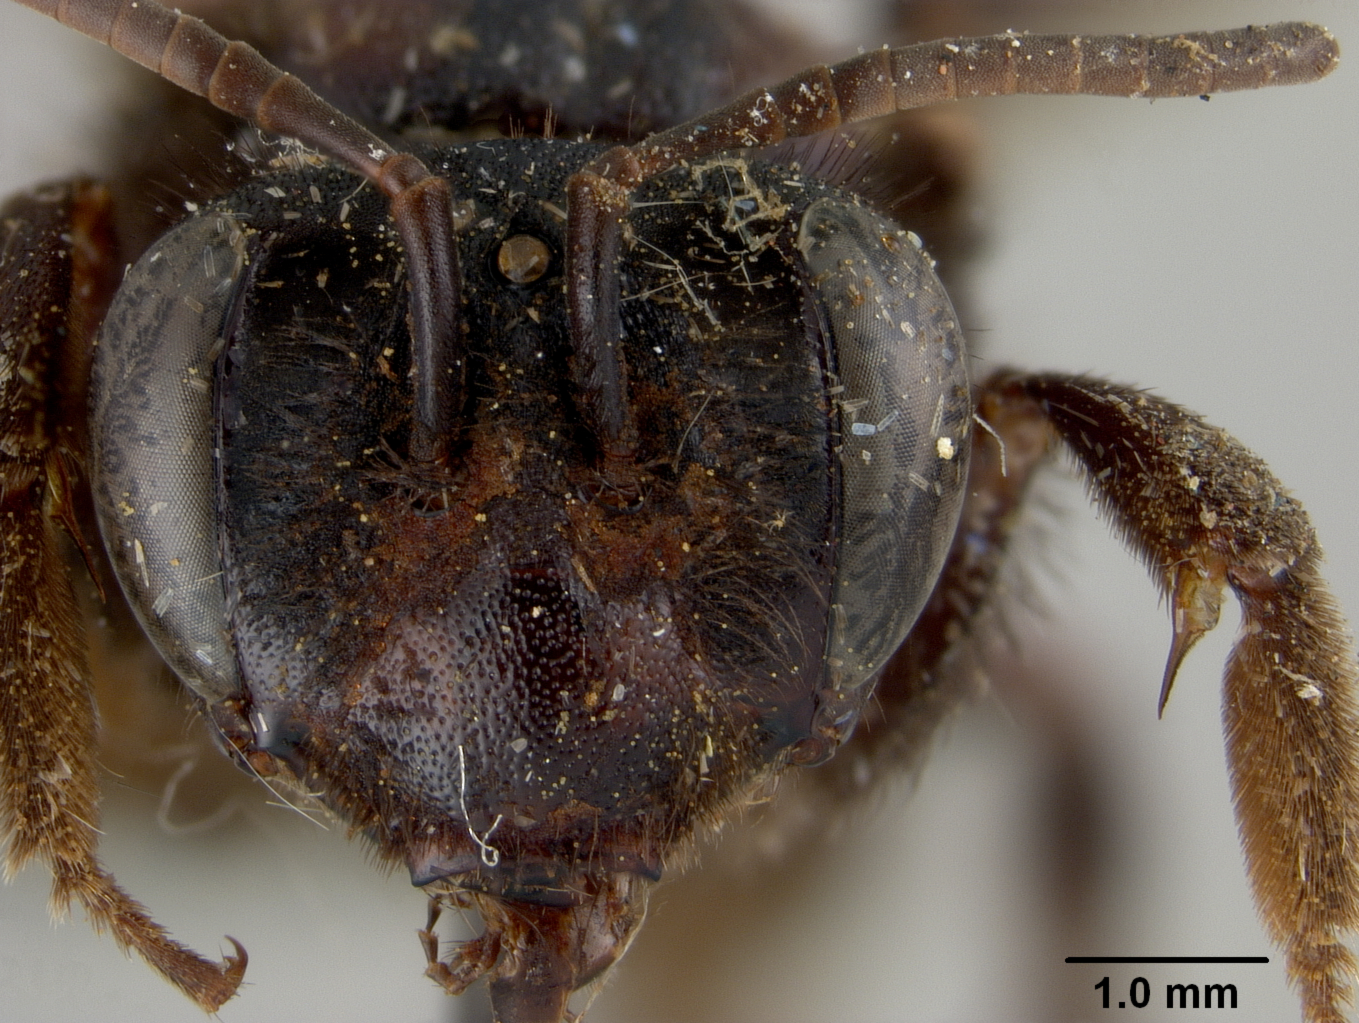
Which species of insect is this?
Andrena cussariensis
